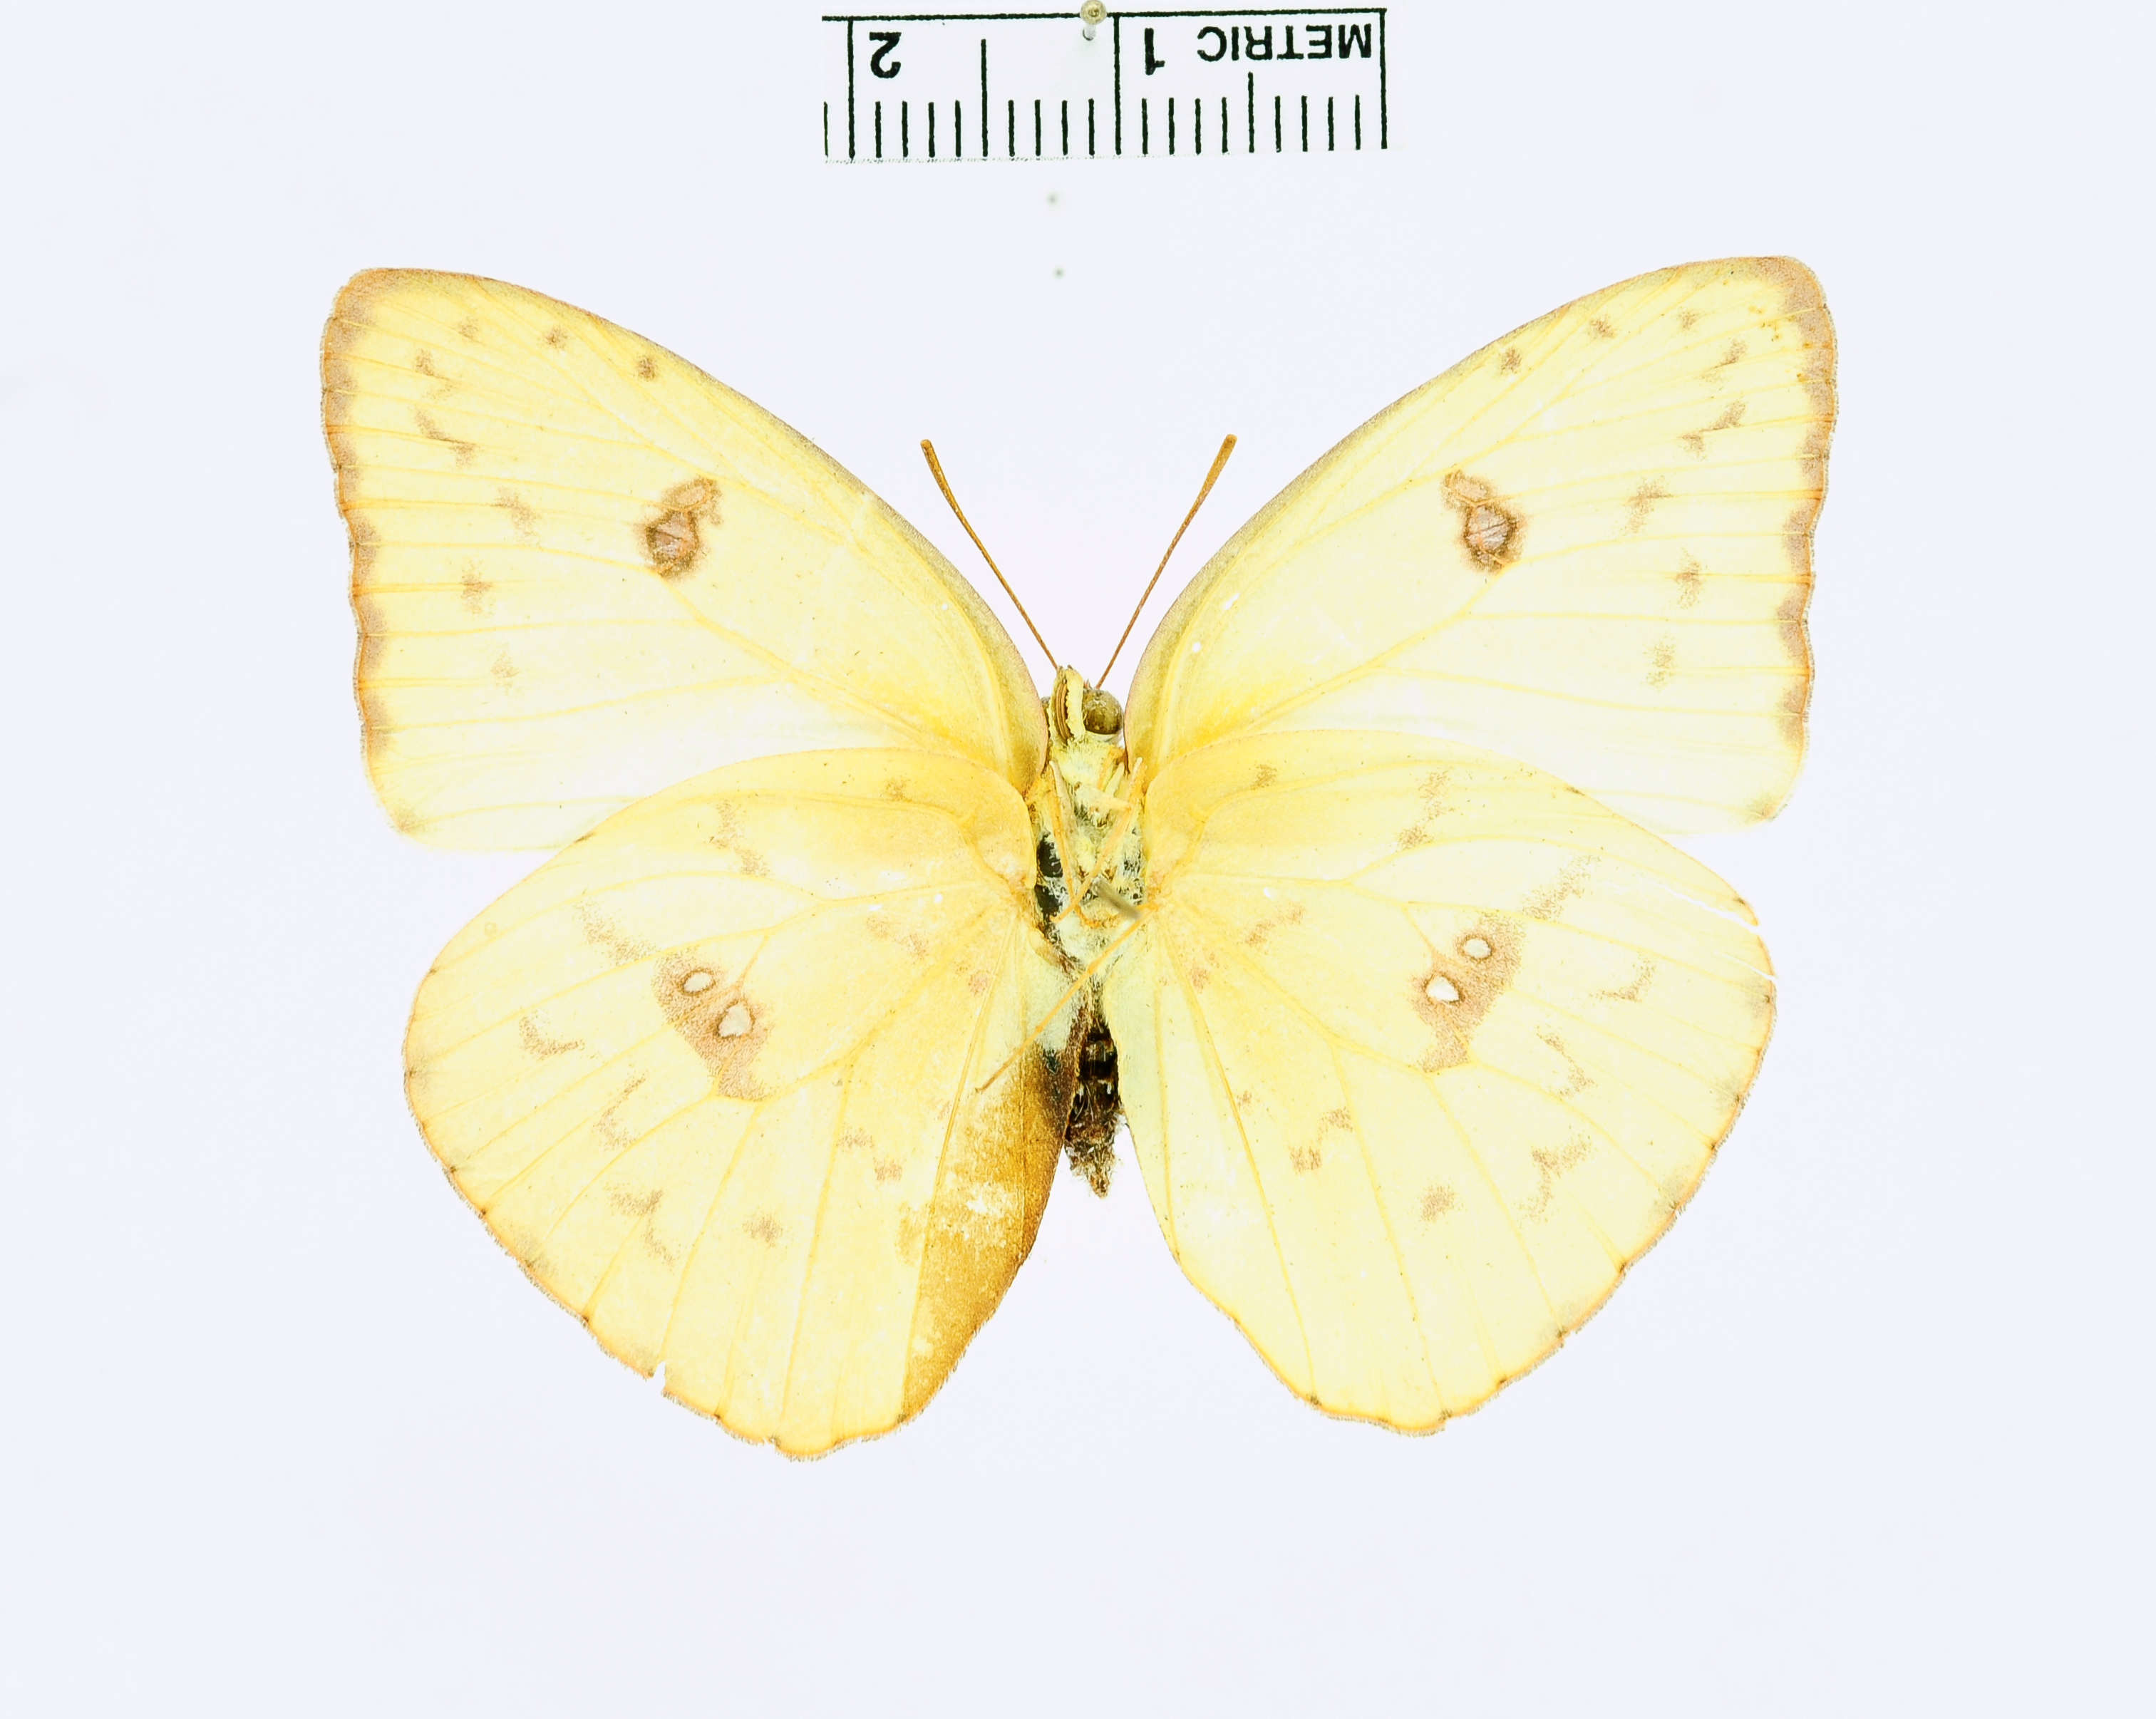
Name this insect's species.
Phoebis sennae
